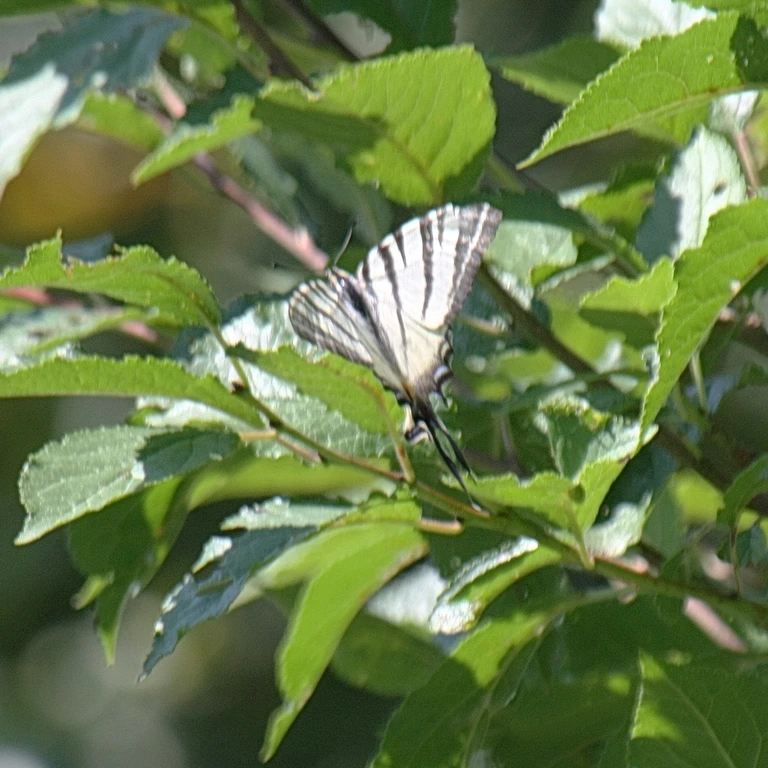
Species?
Iphiclides podalirius
